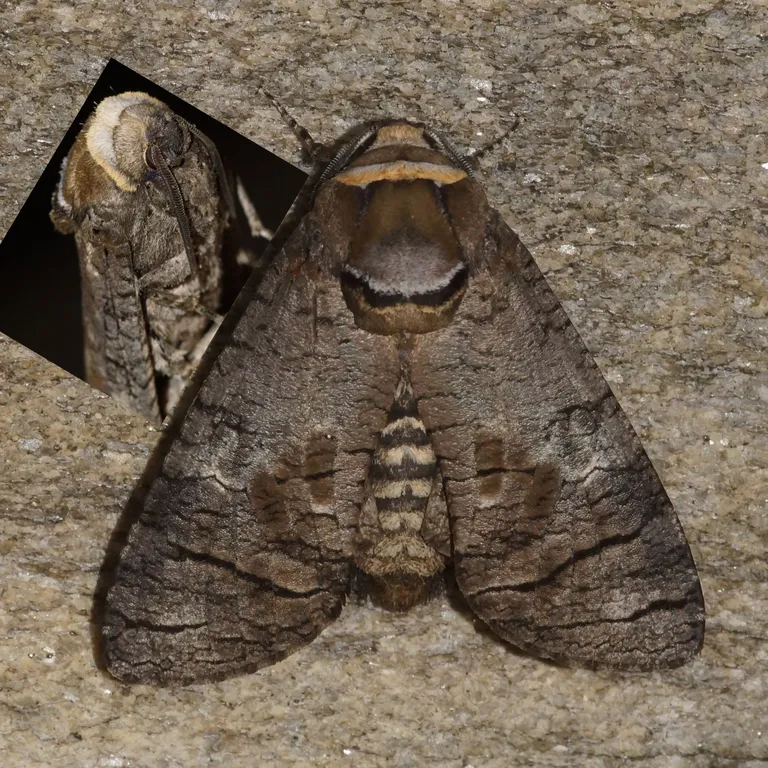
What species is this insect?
Cossus cossus
